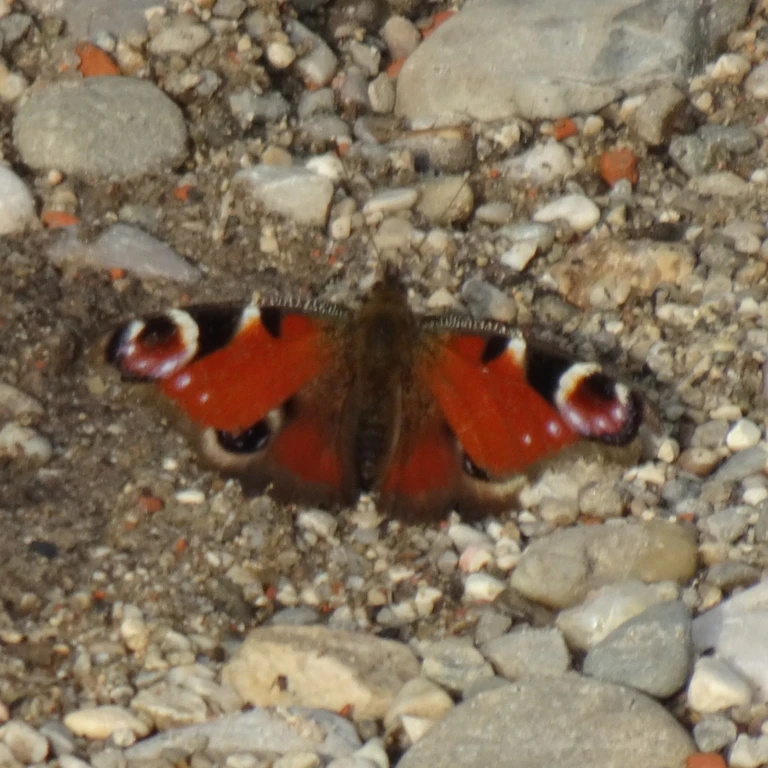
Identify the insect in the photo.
Aglais io
